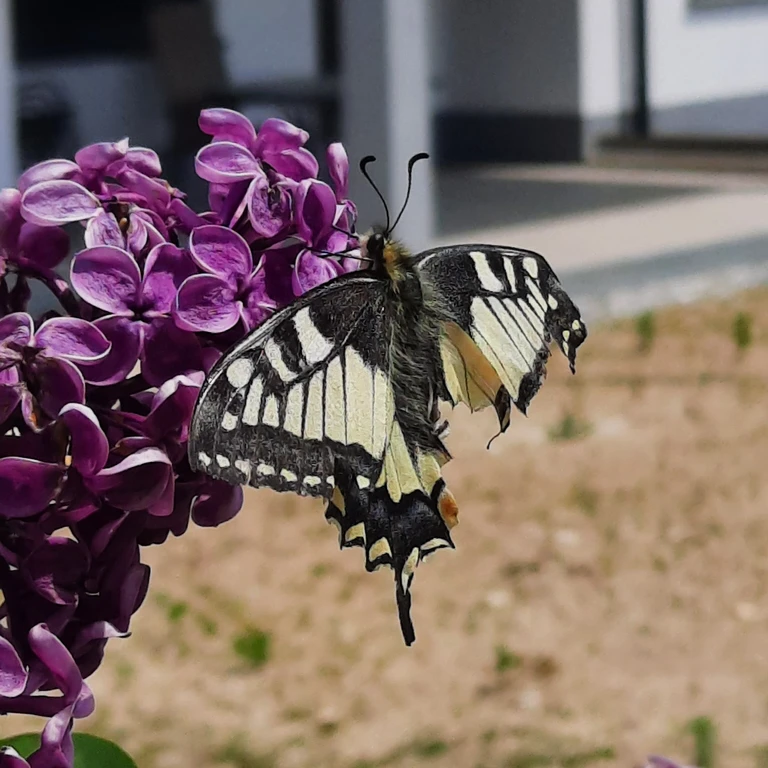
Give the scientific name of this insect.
Papilio machaon
